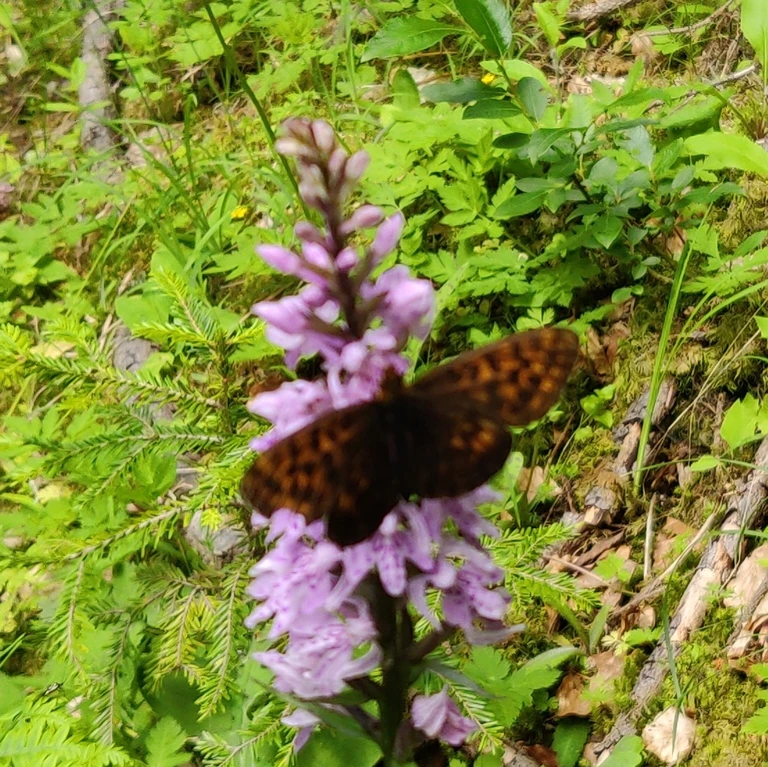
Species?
Boloria thore
